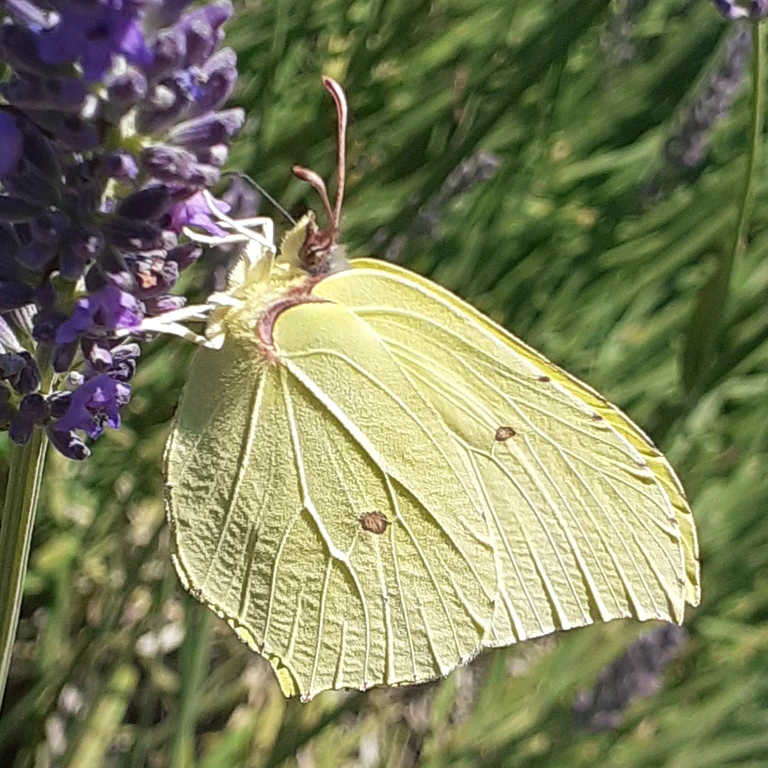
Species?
Gonepteryx rhamni
